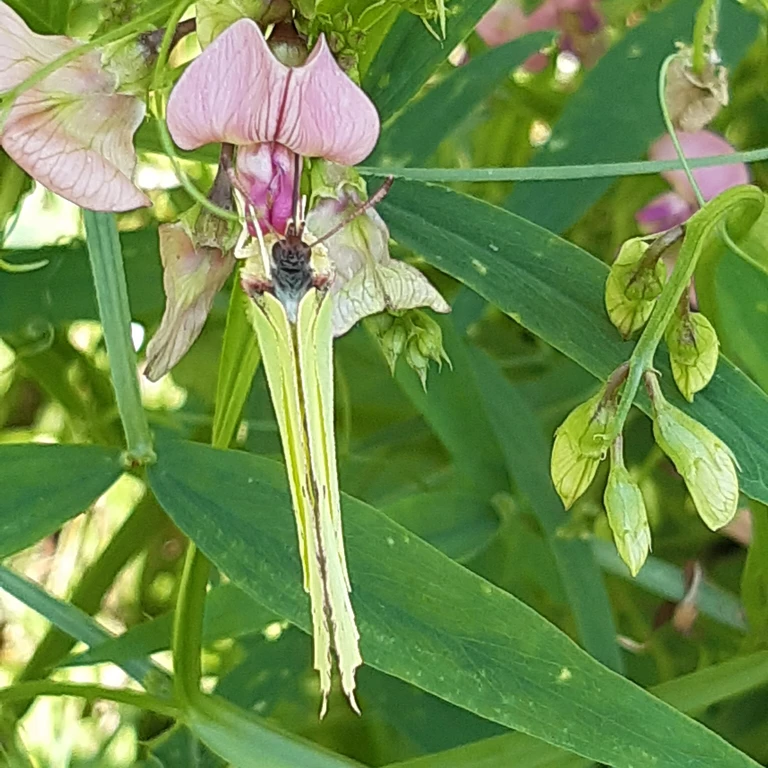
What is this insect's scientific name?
Gonepteryx rhamni
